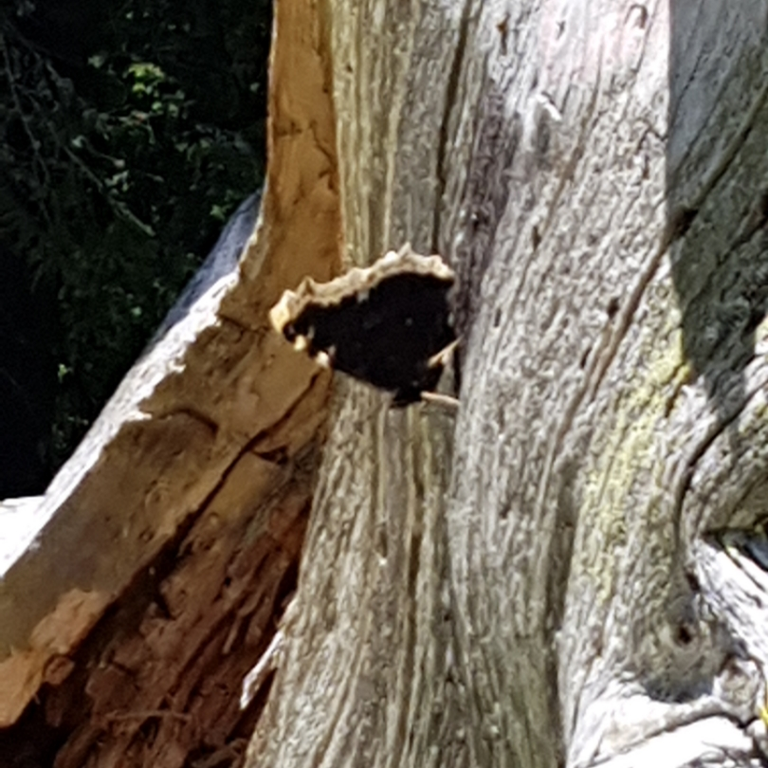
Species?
Nymphalis antiopa
